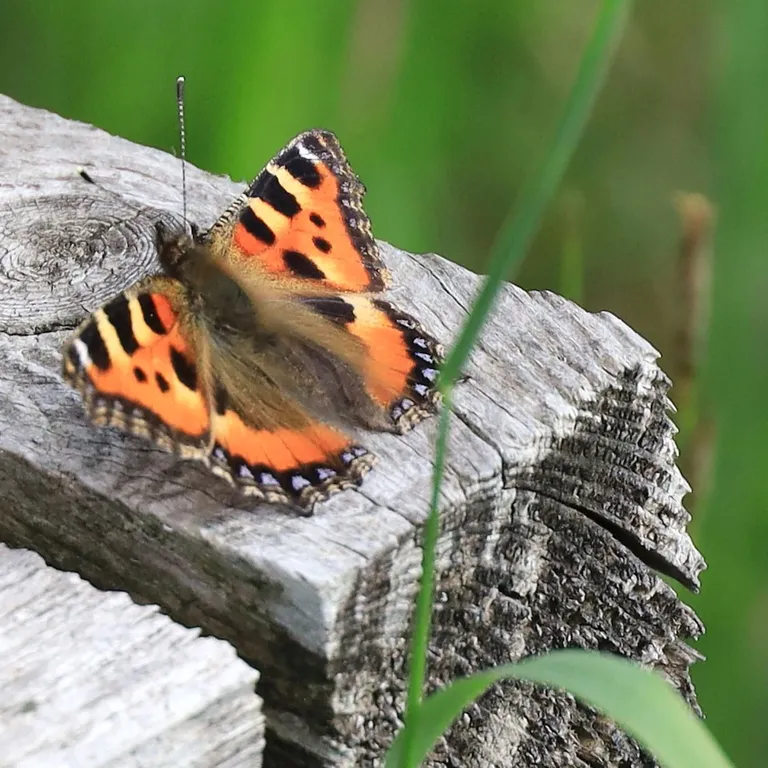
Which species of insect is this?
Aglais urticae
